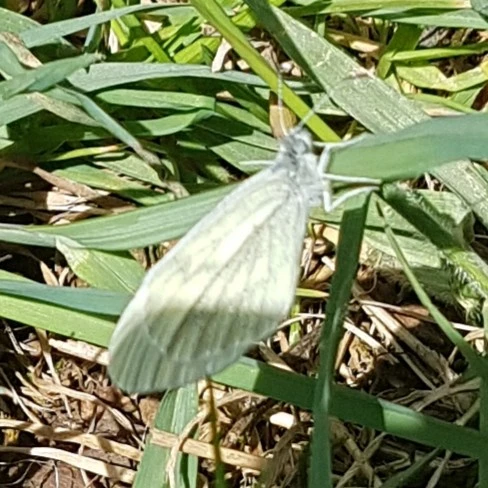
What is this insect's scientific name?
Leptidea sinapis/juvernica
